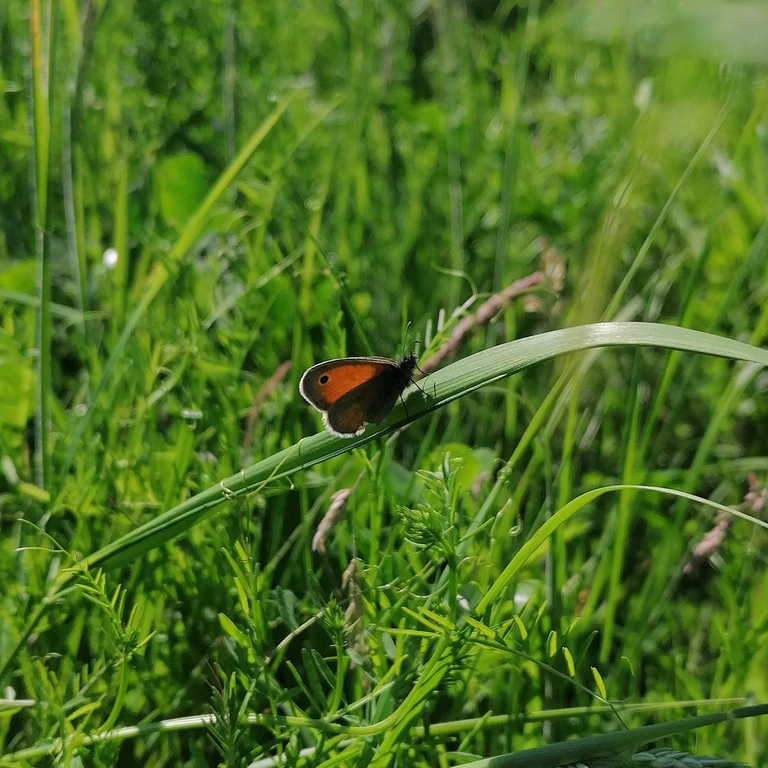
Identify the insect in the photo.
Coenonympha pamphilus
